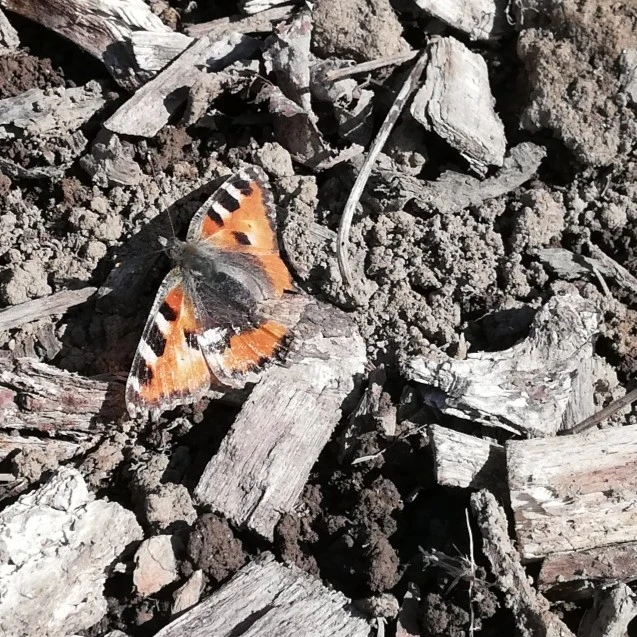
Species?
Aglais urticae
